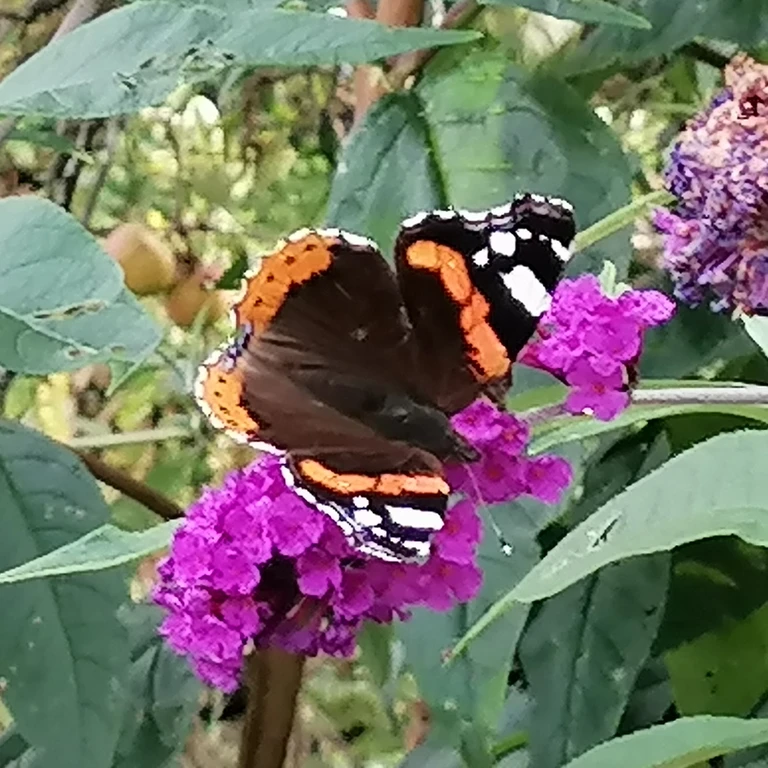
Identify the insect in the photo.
Vanessa atalanta
